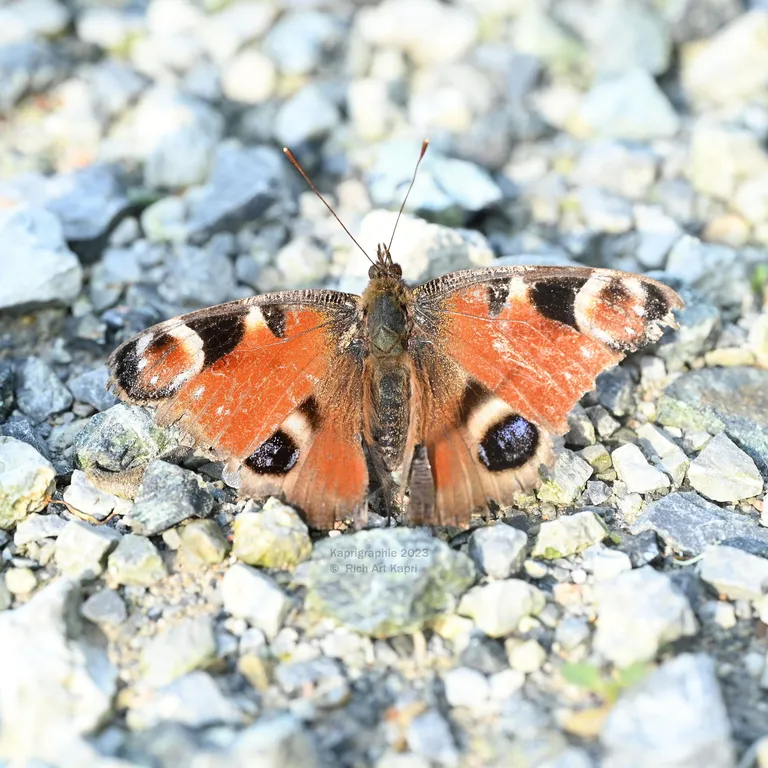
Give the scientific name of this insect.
Aglais io
